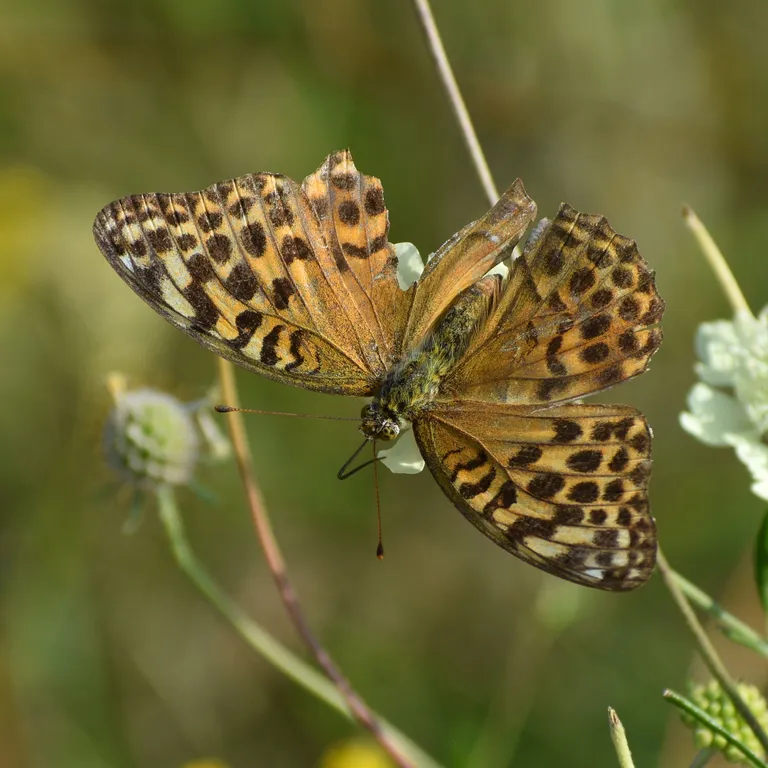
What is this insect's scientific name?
Argynnis paphia
